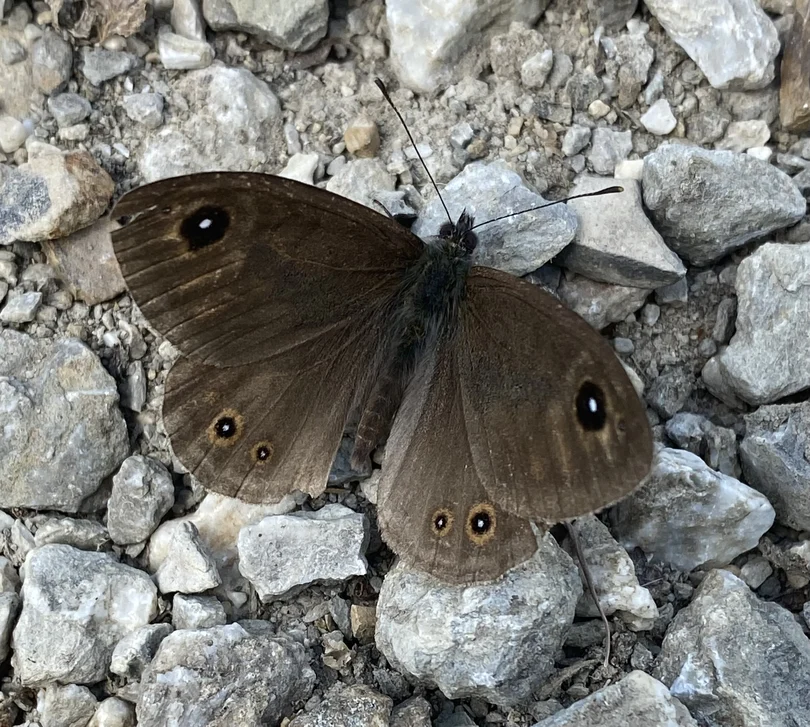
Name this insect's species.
Lasiommata maera (also Pararge maera)
